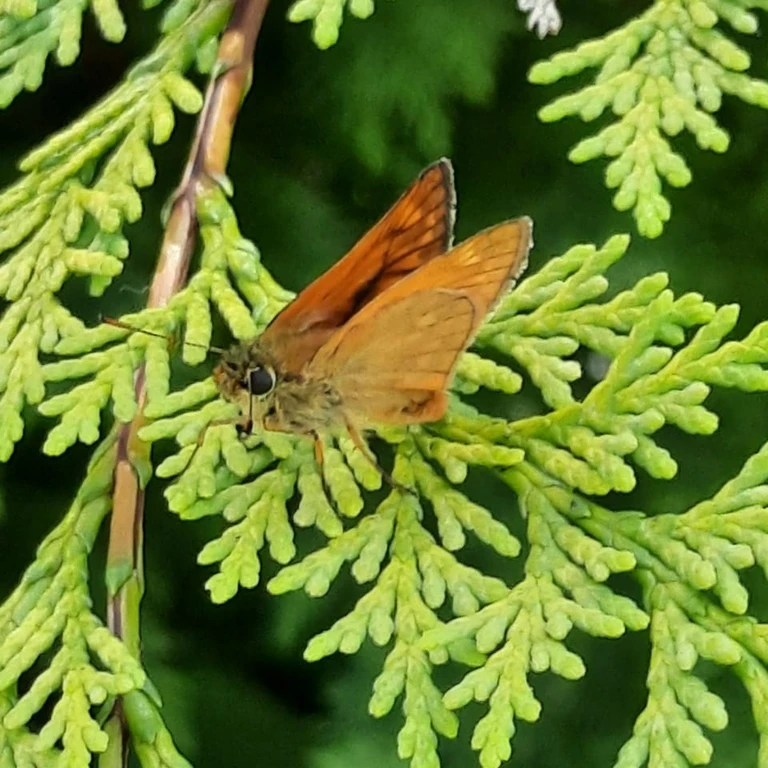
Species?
Ochlodes sylvanus (also Ochlodes venata)
